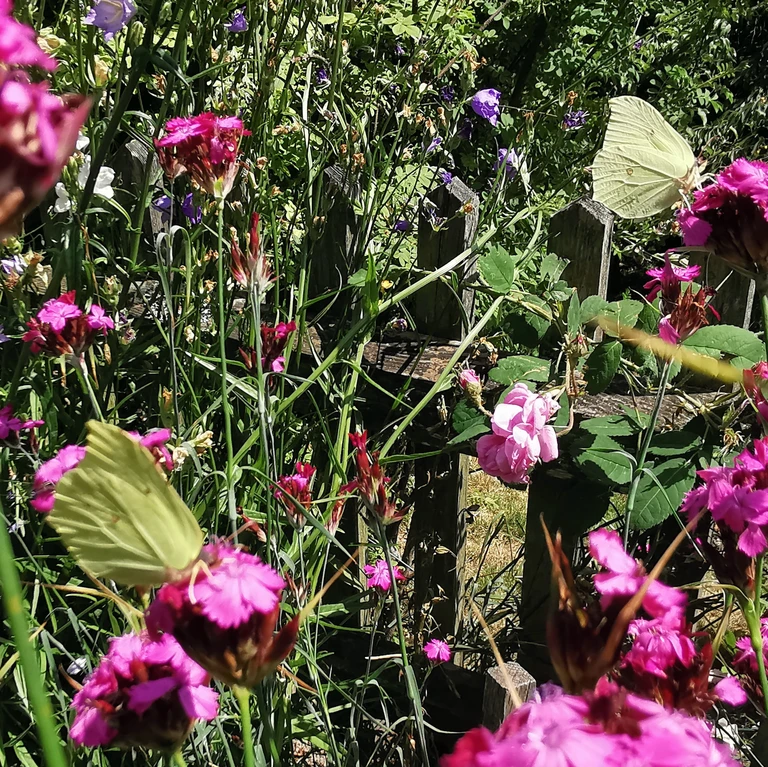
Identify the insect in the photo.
Gonepteryx rhamni
